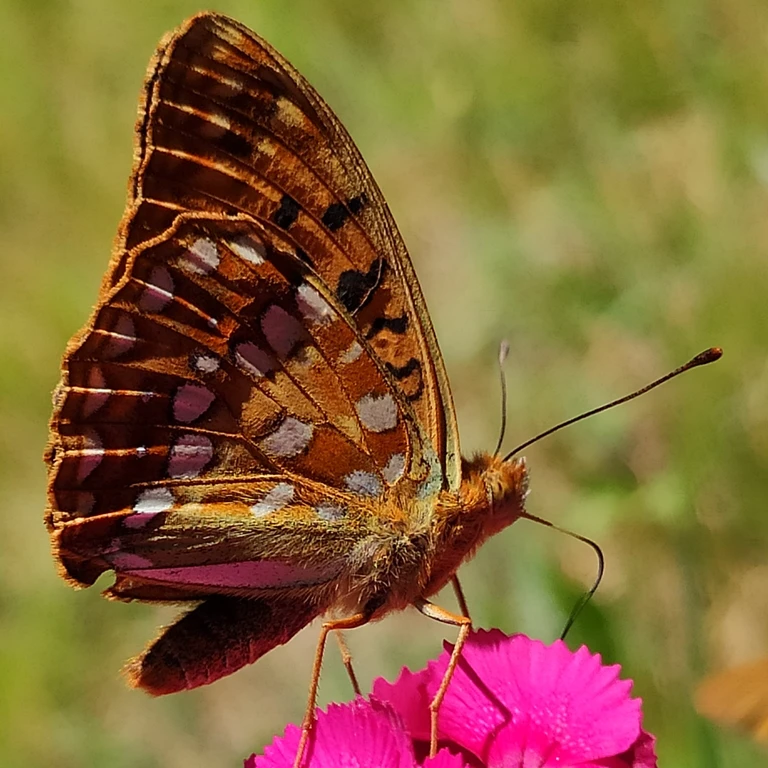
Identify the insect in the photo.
Fabriciana adippe
